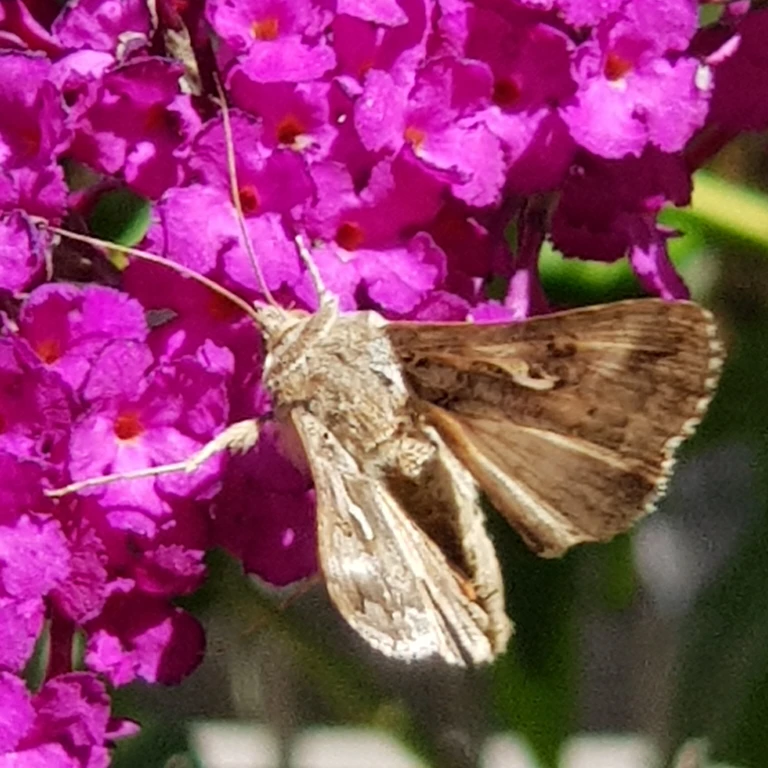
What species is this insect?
Autographa gamma
